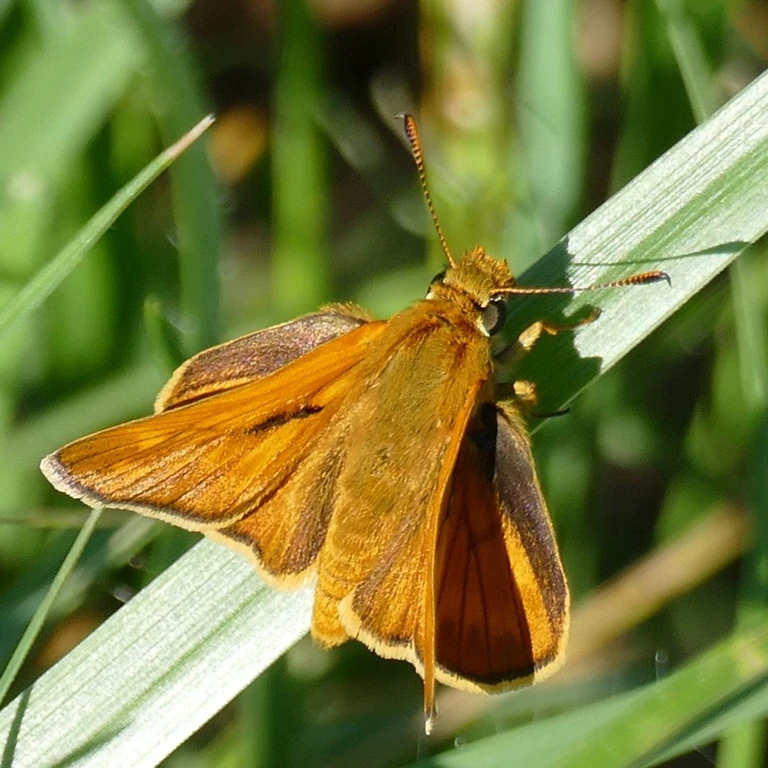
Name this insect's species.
Ochlodes sylvanus (also Ochlodes venata)
